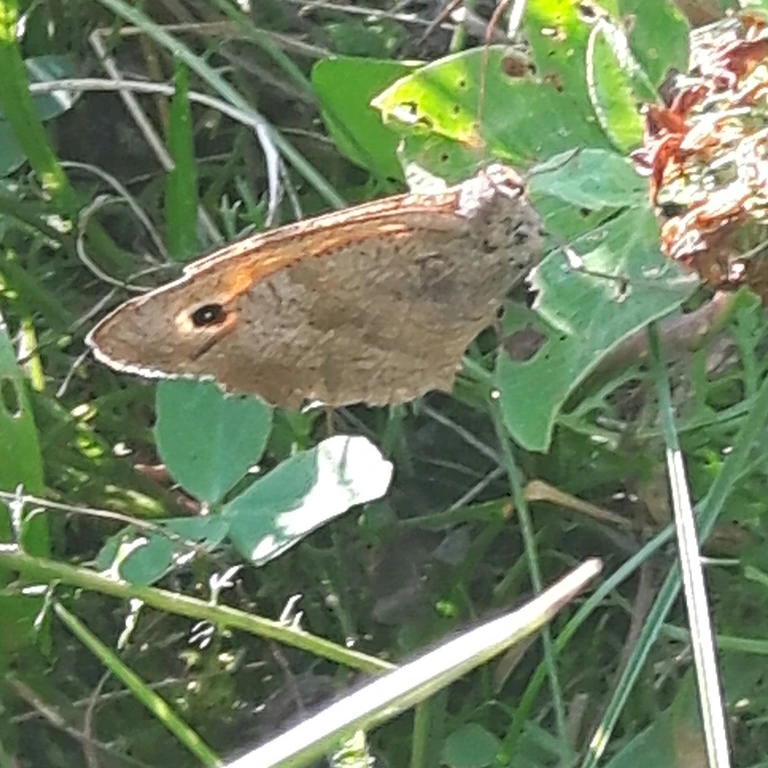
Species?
Maniola jurtina
